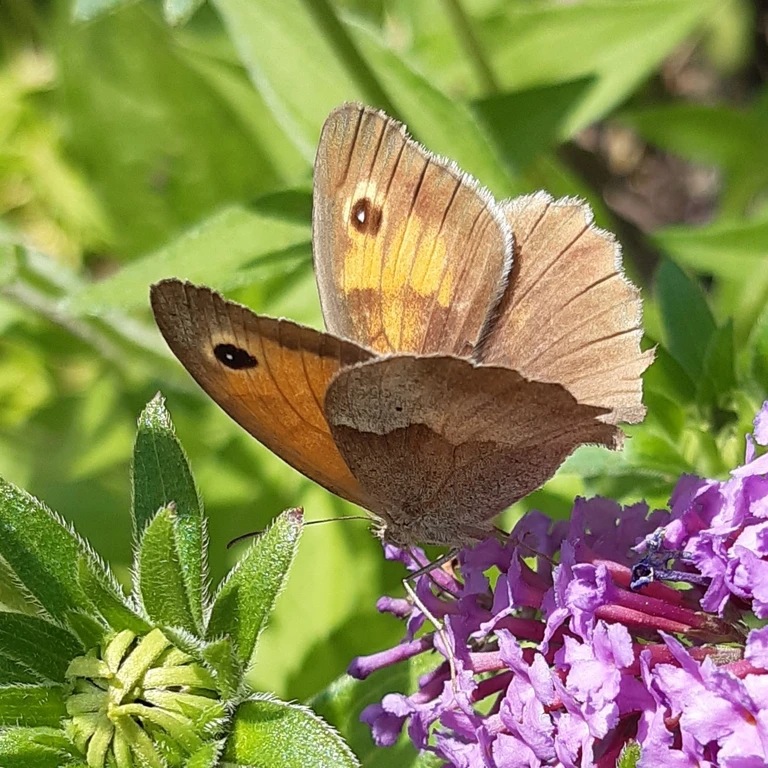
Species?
Maniola jurtina
